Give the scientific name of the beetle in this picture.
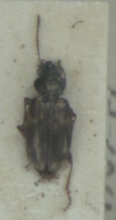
Bembidion varium
